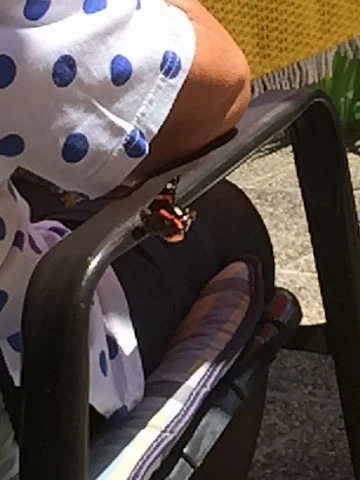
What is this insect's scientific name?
Vanessa atalanta
